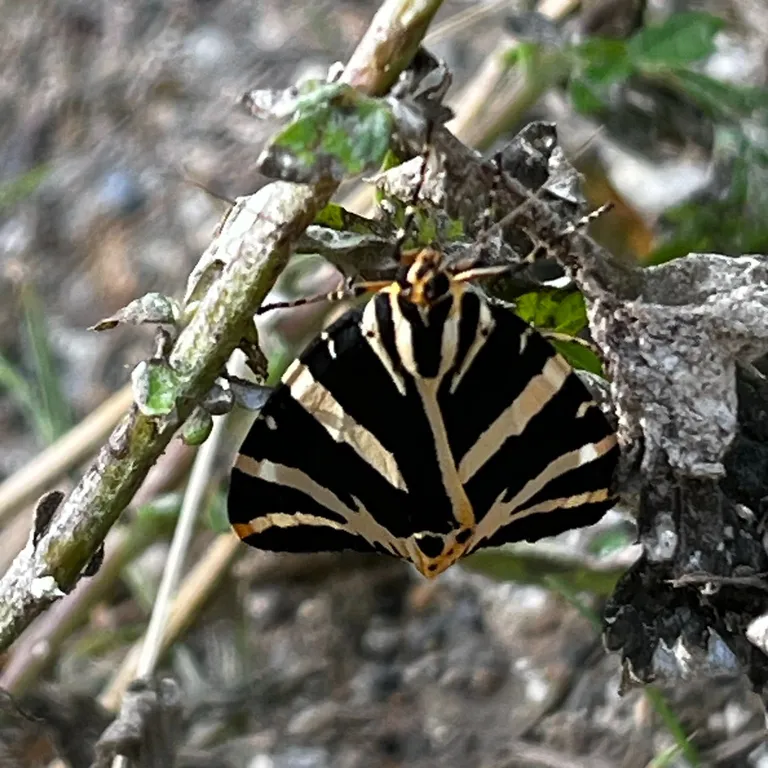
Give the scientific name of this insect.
Euplagia quadripunctaria
